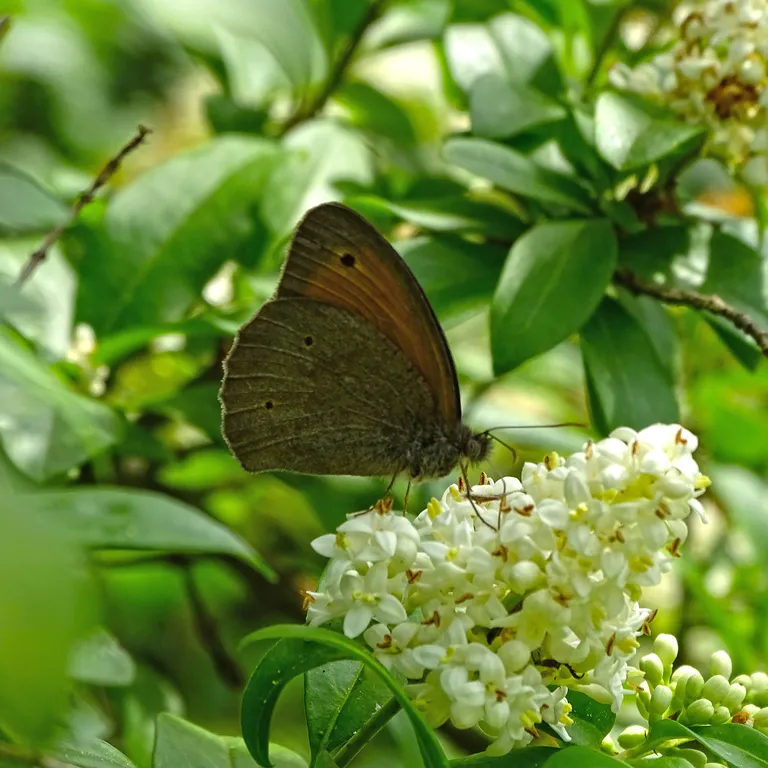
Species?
Maniola jurtina
